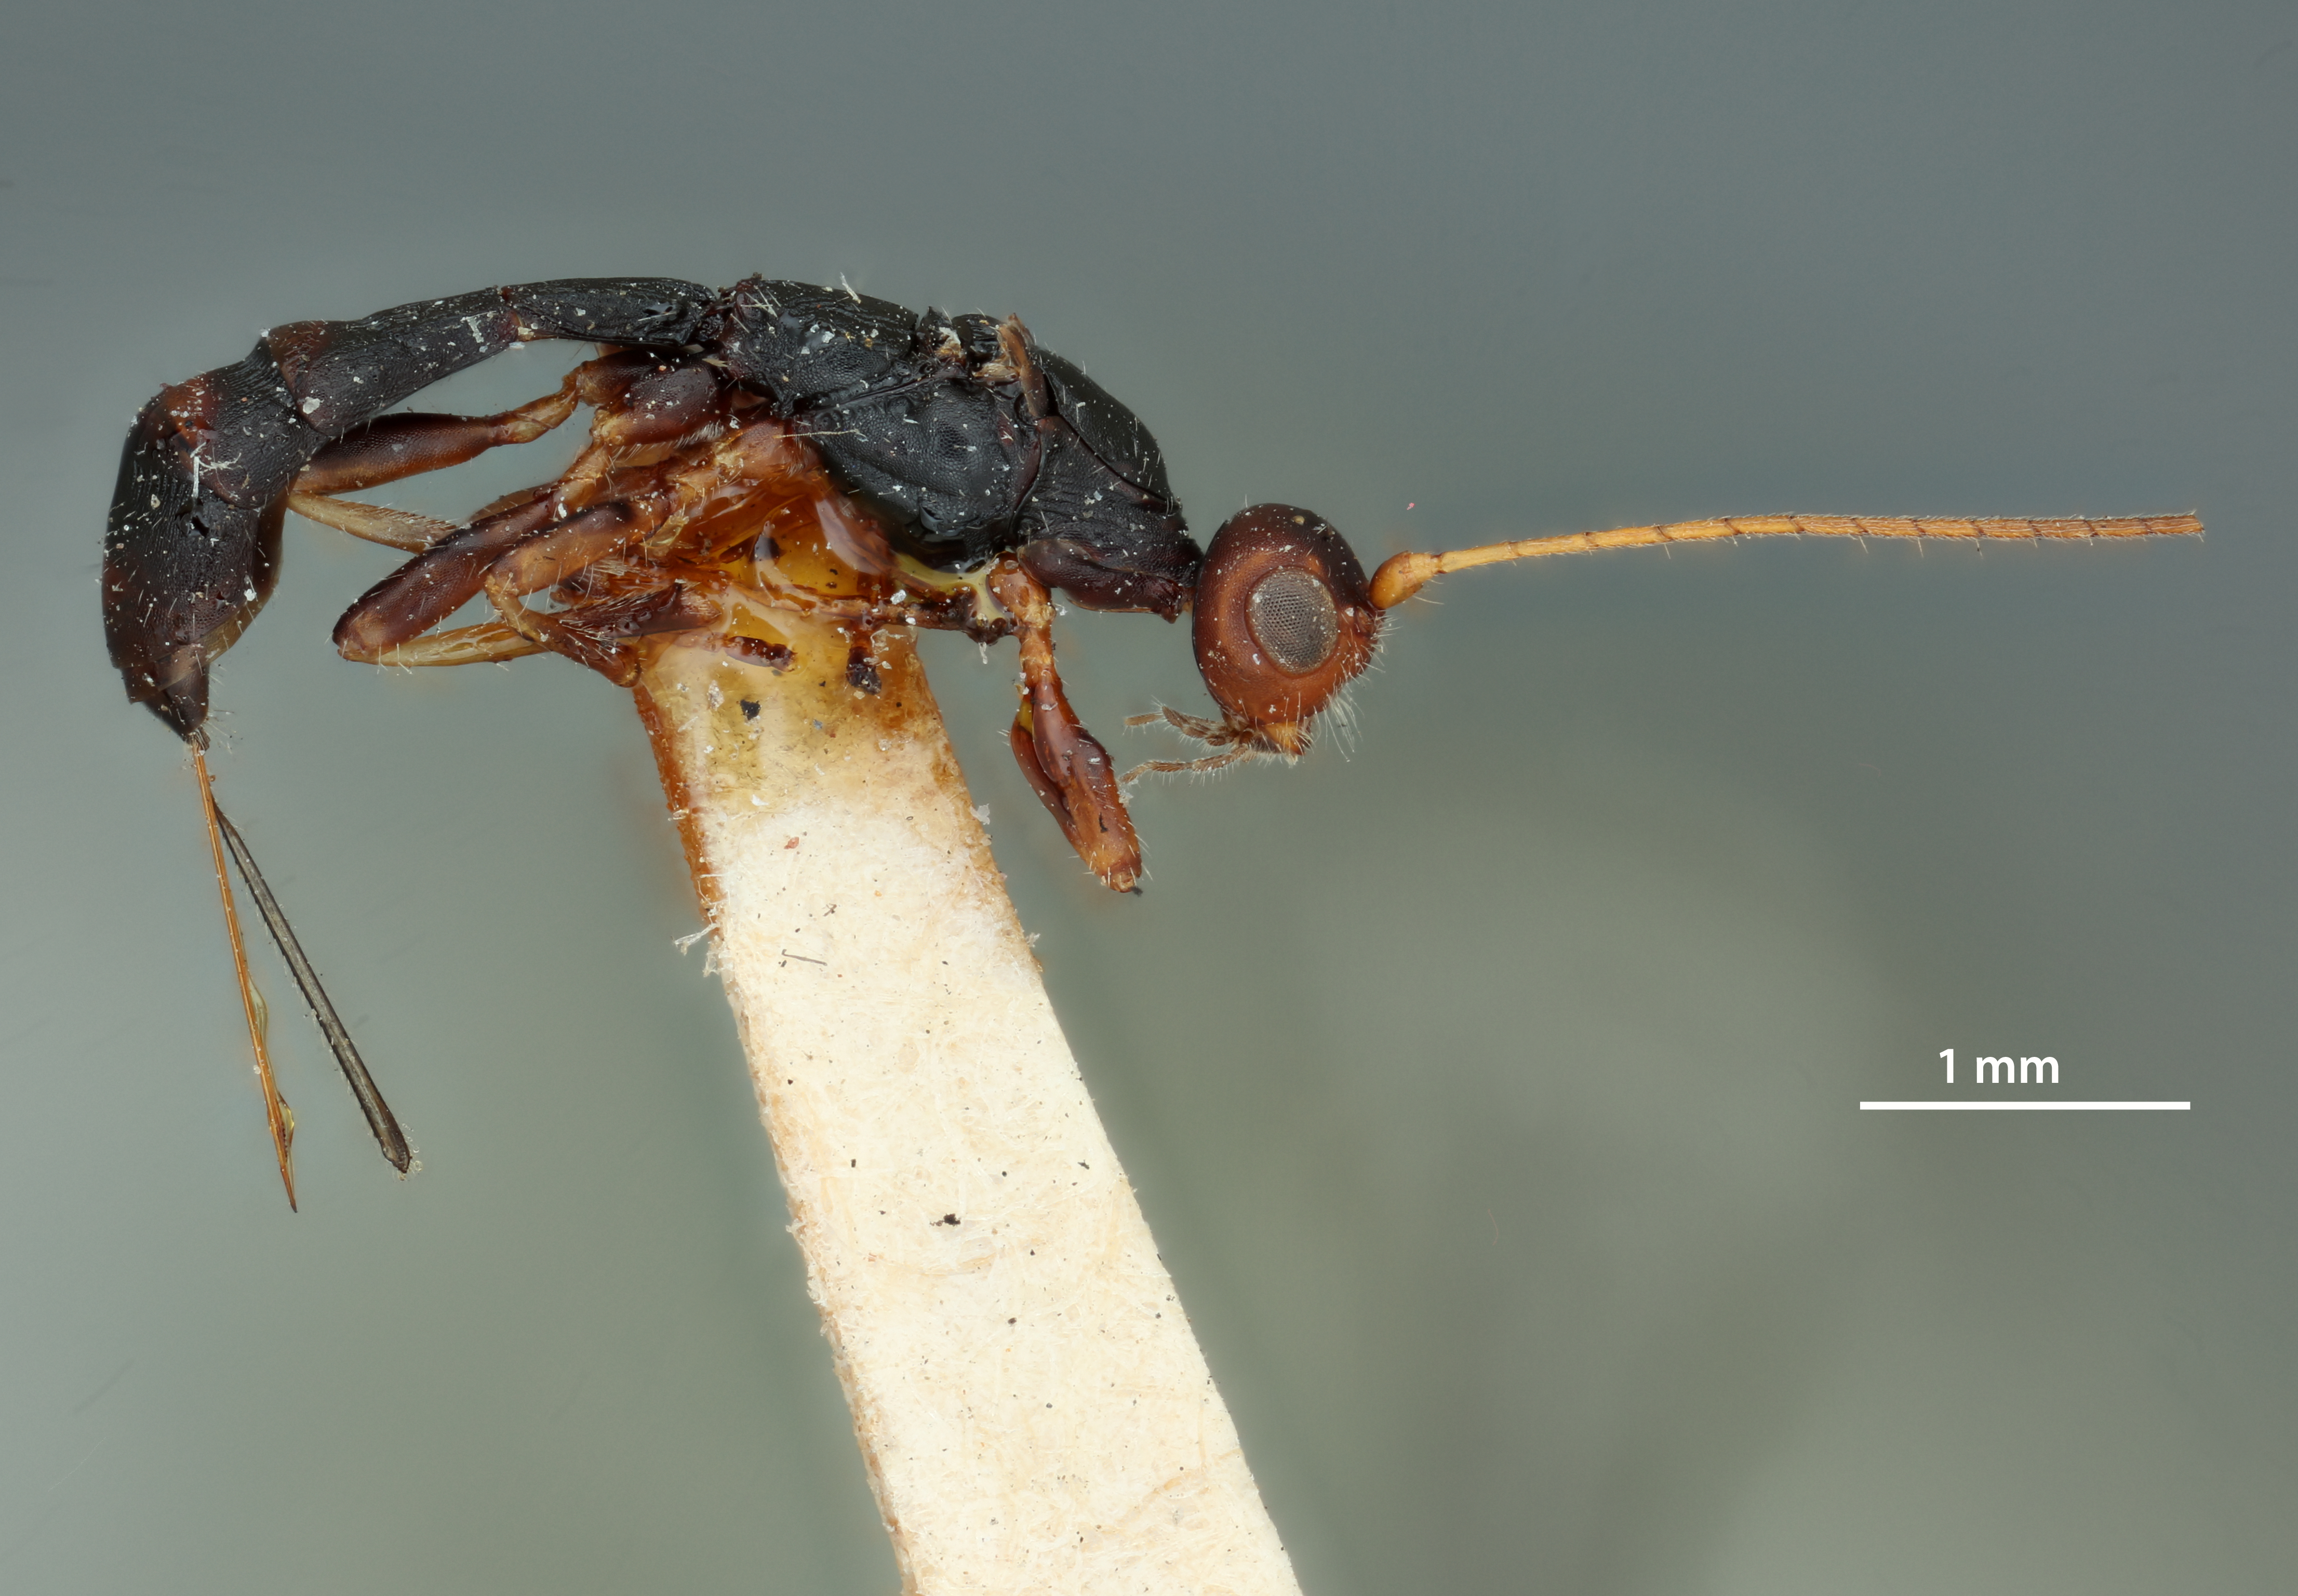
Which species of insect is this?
Homiopterus fasciatus
